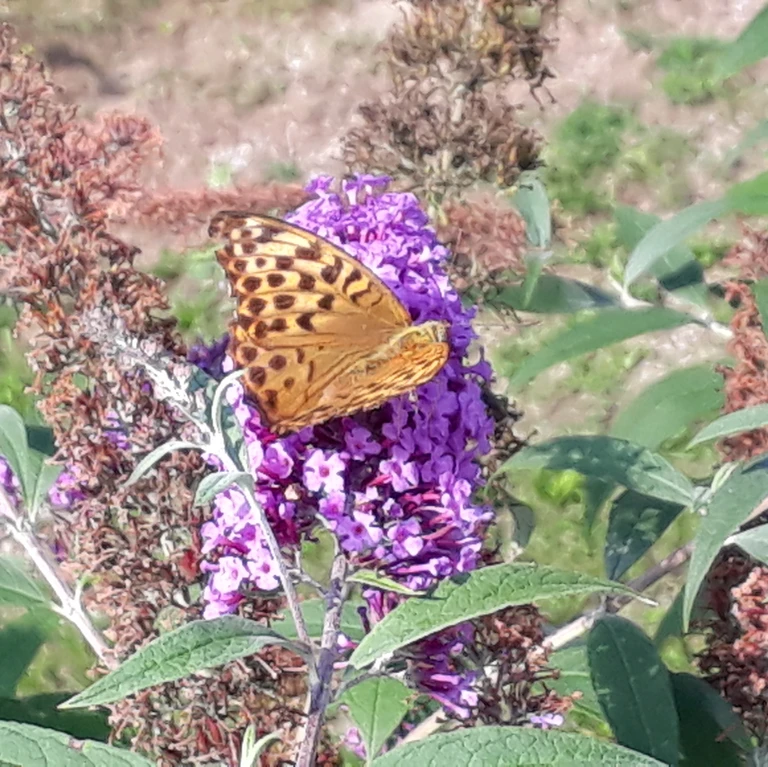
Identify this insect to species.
Argynnis paphia
